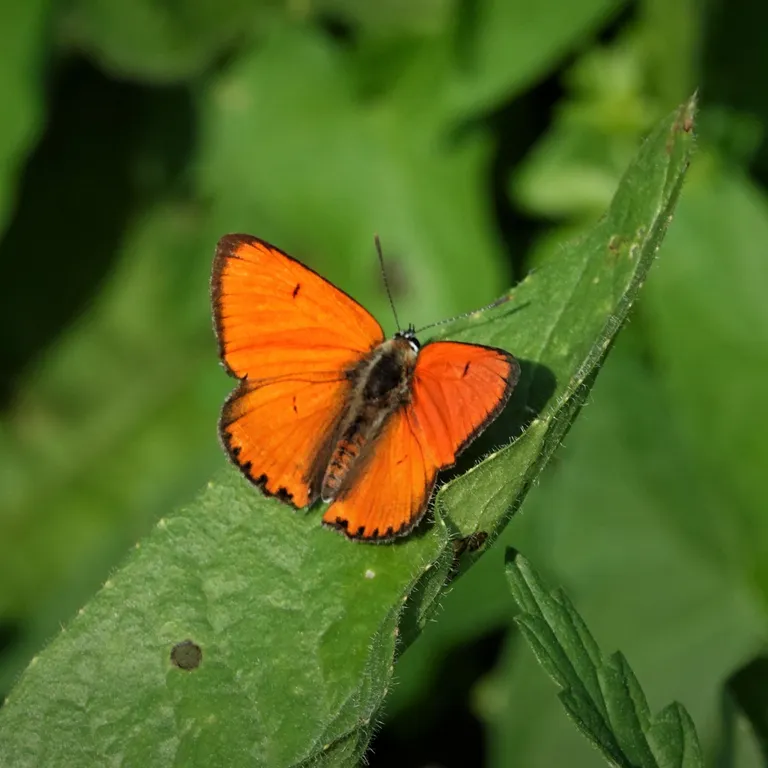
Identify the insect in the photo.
Lycaena dispar
